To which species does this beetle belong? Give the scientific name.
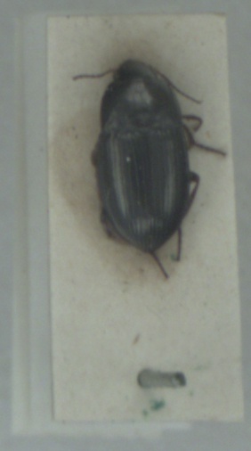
Amara curta
